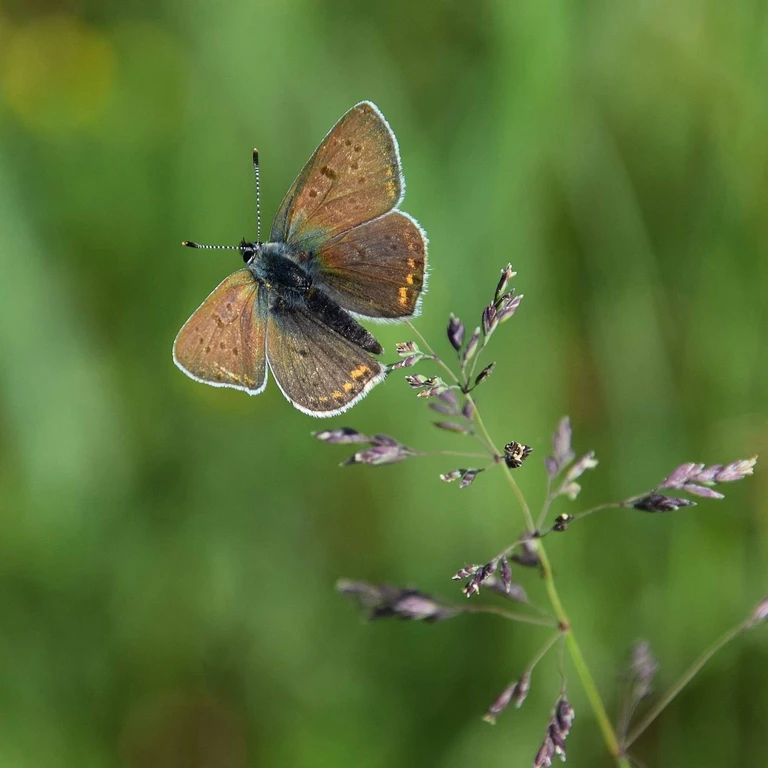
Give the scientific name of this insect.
Lycaena tityrus (also Loweia tityrus)
